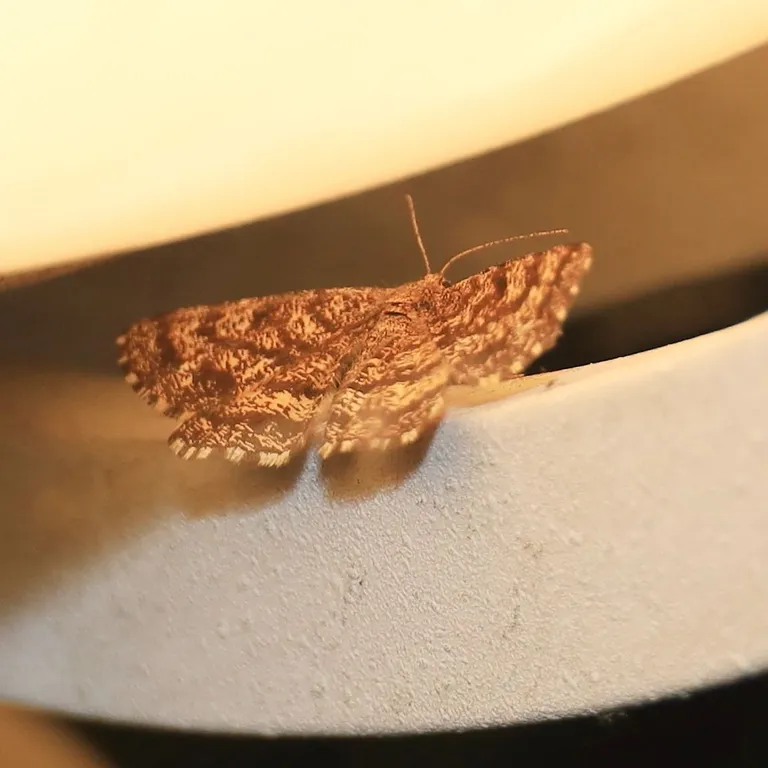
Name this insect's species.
Ematurga atomaria
